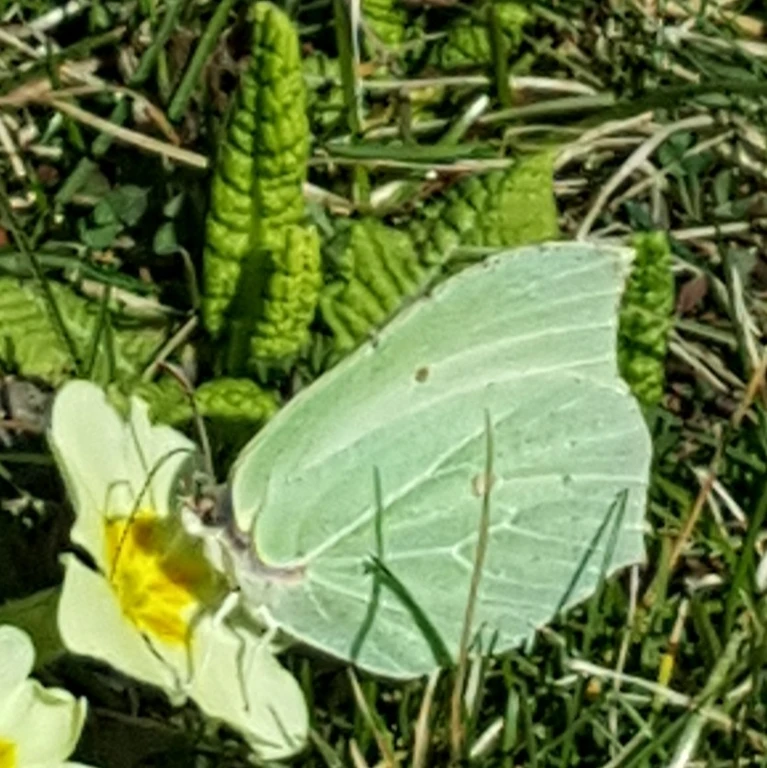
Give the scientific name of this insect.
Gonepteryx rhamni
